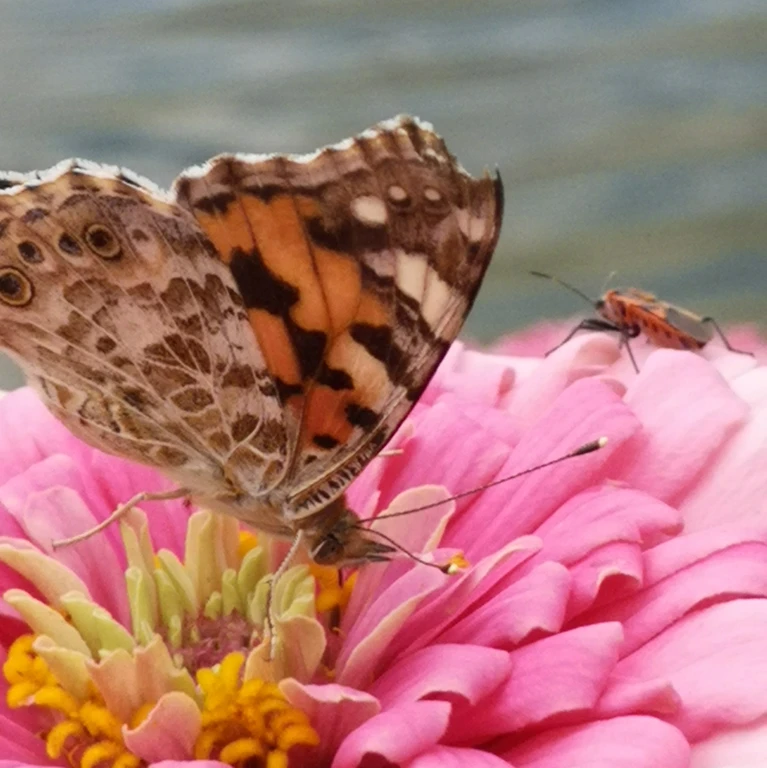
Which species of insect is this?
Vanessa cardui
